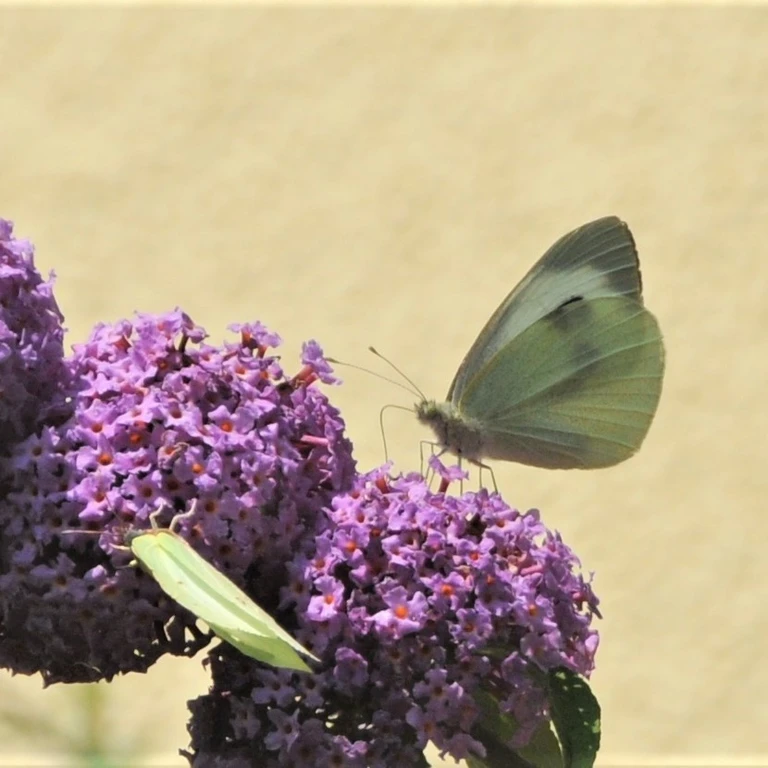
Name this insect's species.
Pieris brassicae
